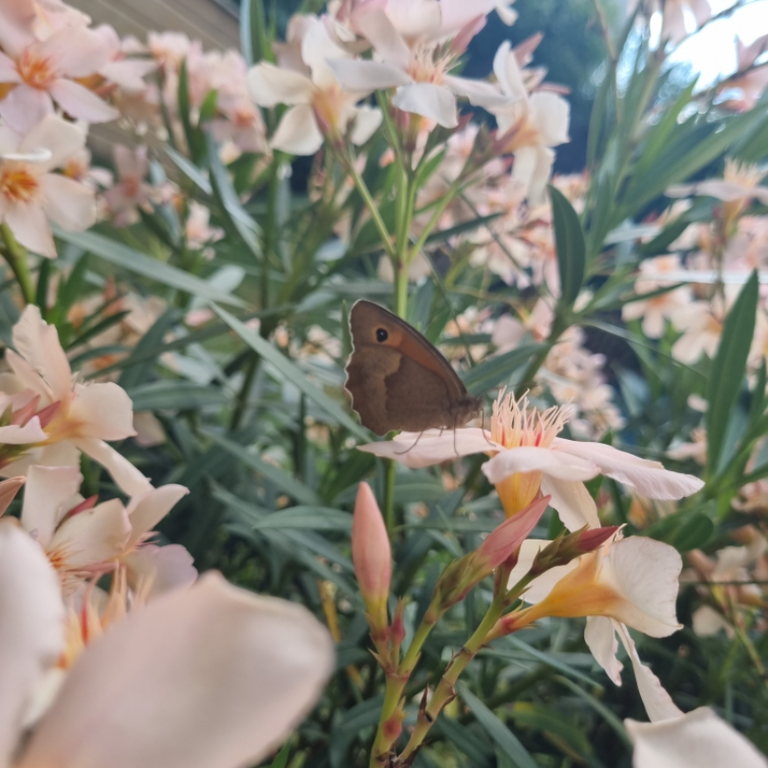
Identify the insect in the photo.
Maniola jurtina
